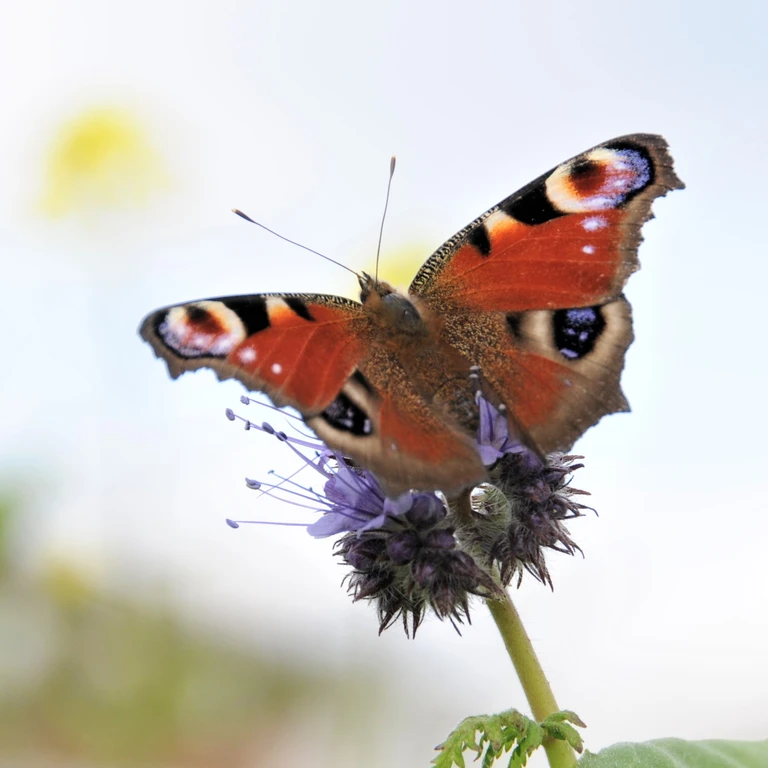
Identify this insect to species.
Aglais io
